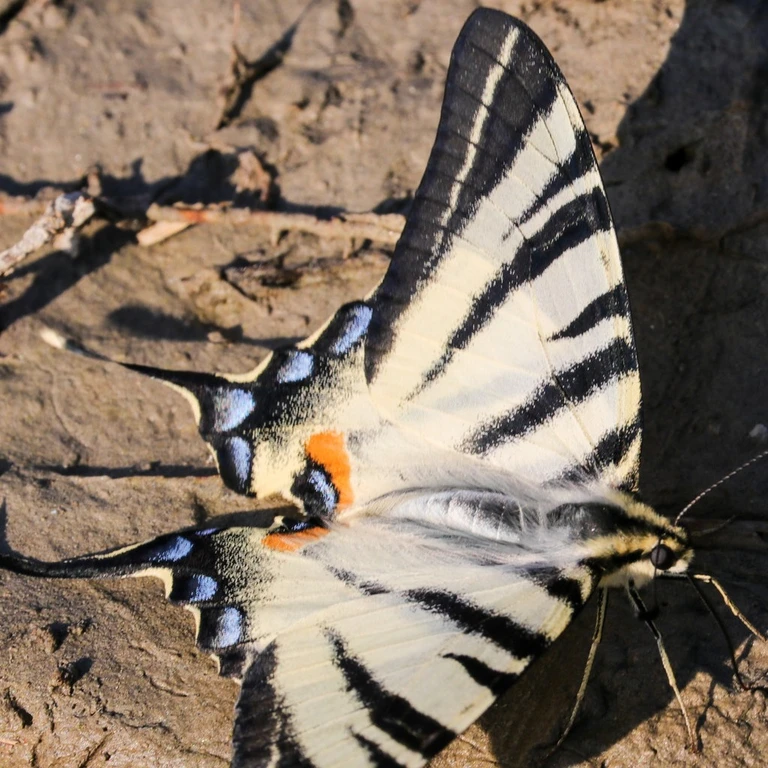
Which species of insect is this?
Iphiclides podalirius
